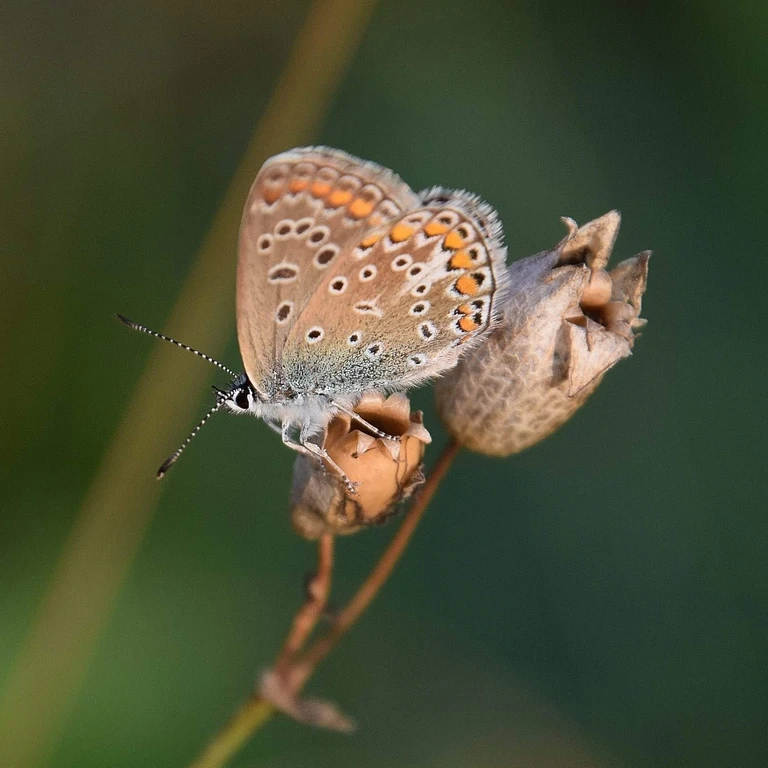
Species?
Polyommatus icarus
